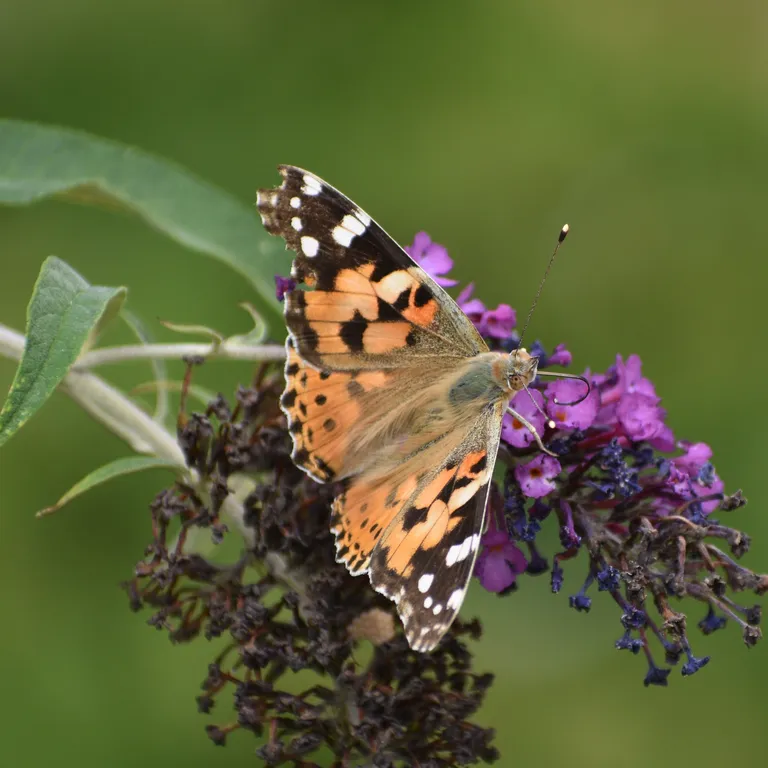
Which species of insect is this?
Vanessa cardui
